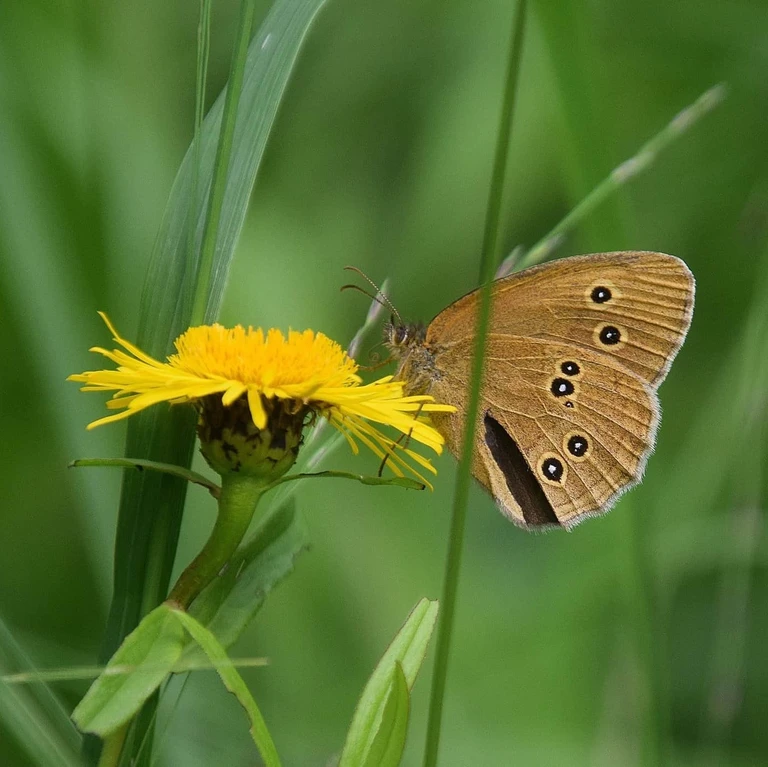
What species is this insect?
Aphantopus hyperantus
